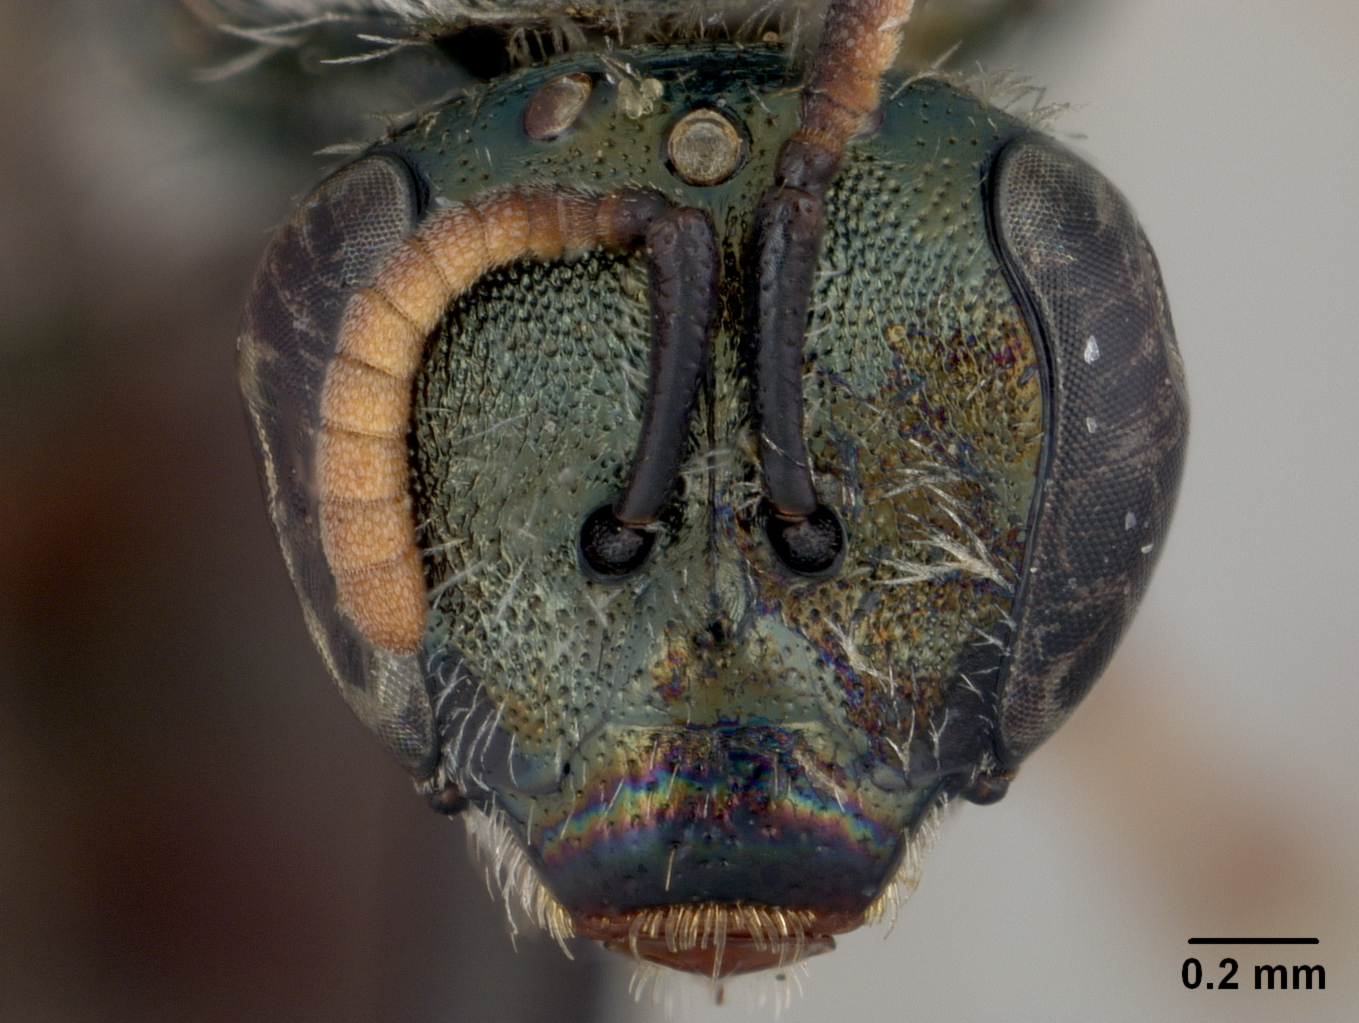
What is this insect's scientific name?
Halictus veronicae
